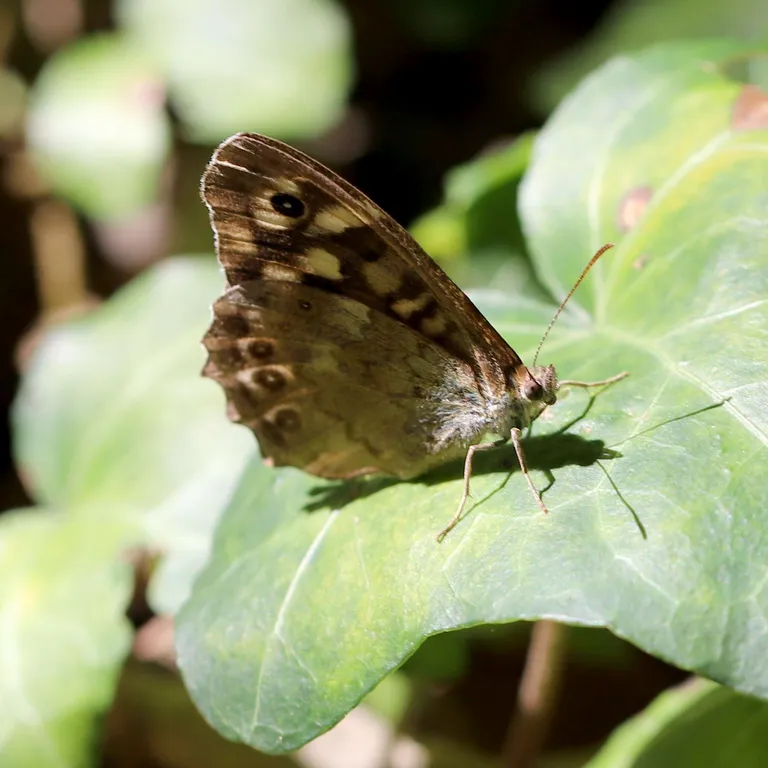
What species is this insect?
Pararge aegeria
